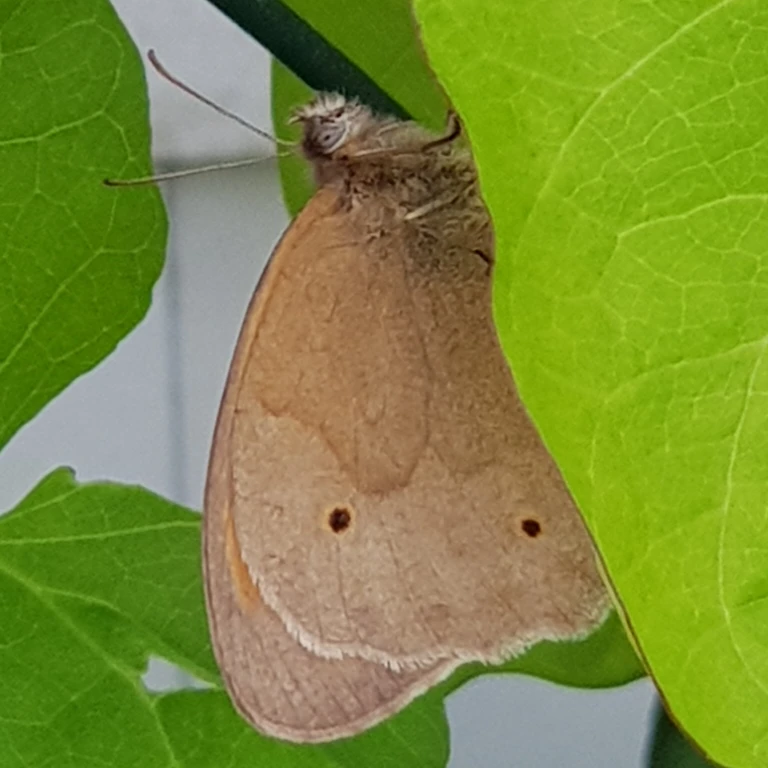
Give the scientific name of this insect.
Maniola jurtina
